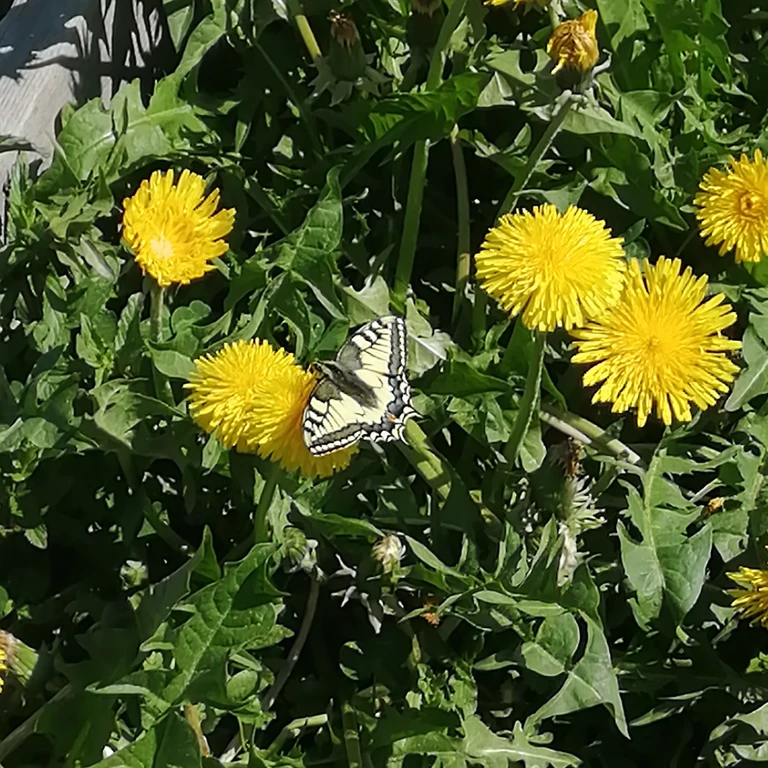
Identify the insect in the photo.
Papilio machaon
